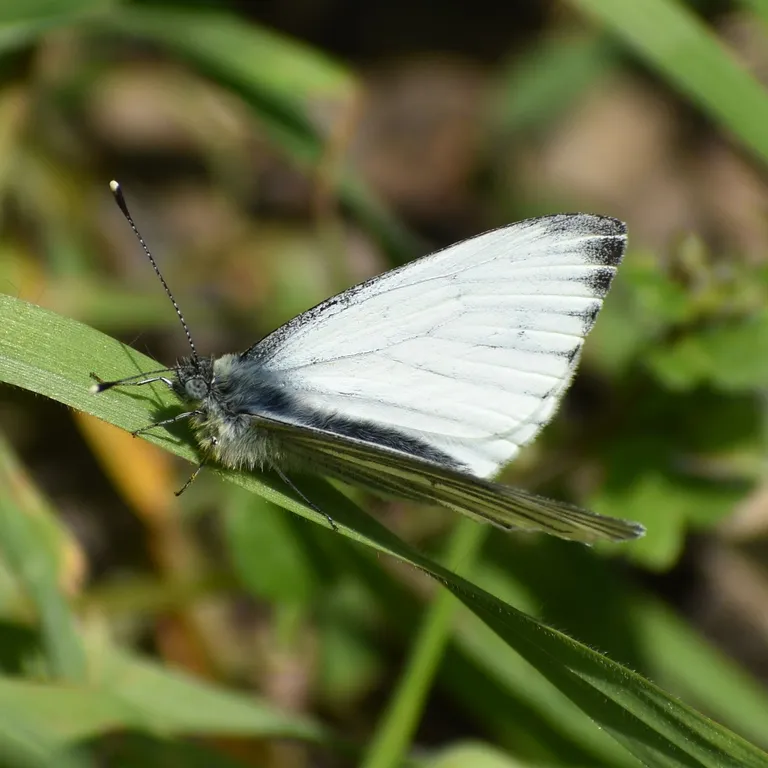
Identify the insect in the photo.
Pieris napi
